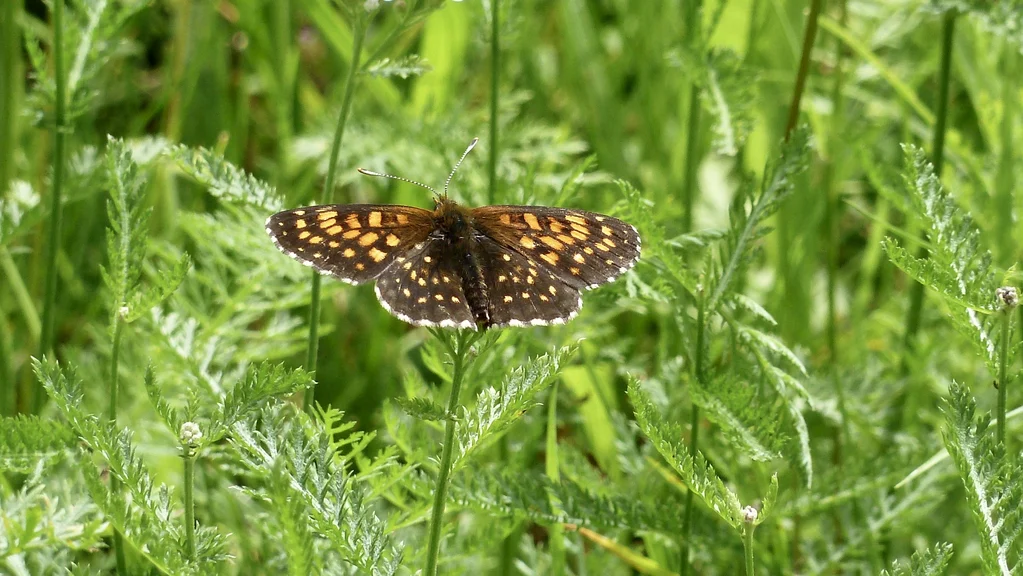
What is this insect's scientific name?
Melitaea diamina
